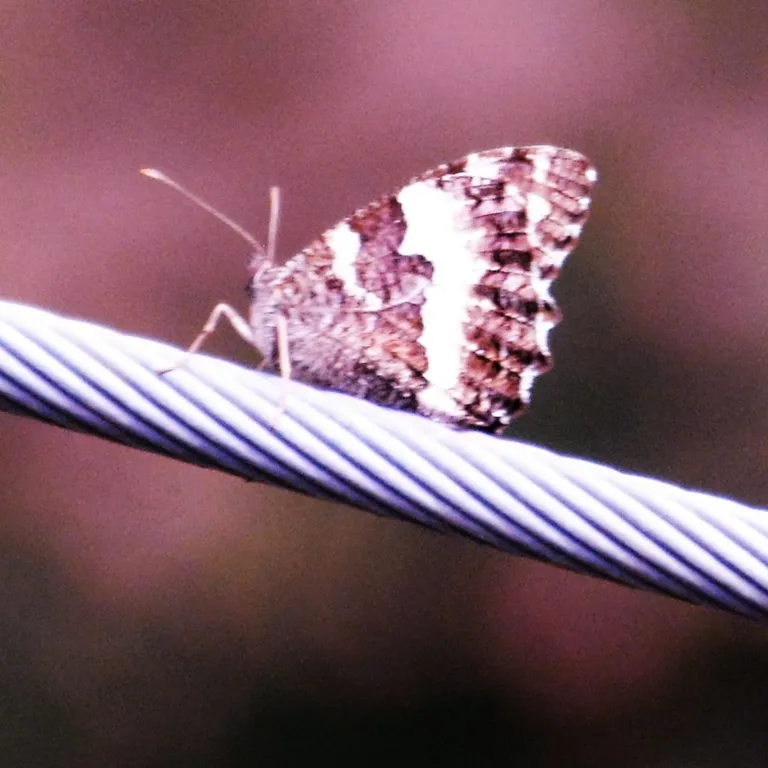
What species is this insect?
Brintesia circe
